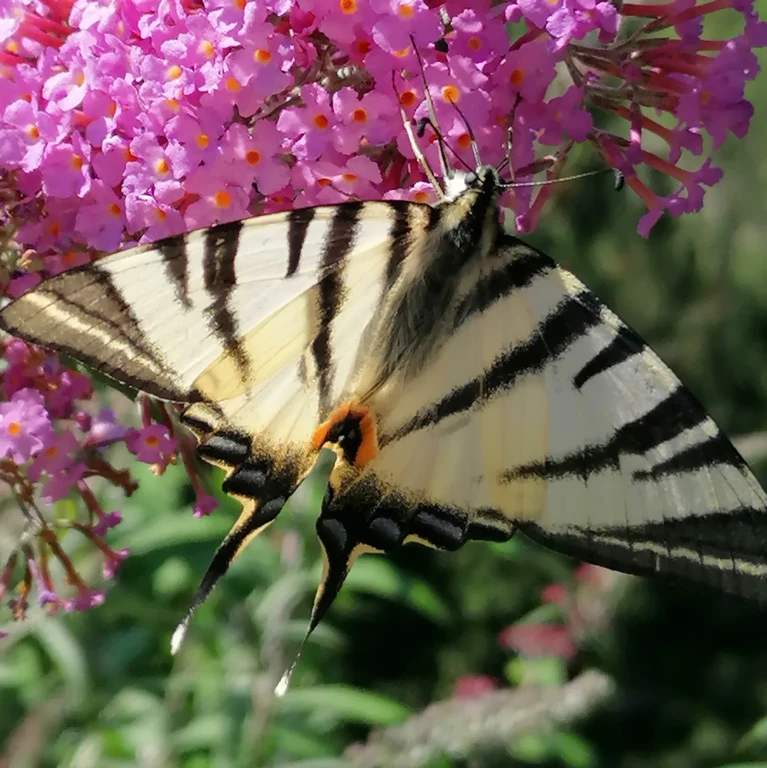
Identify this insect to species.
Iphiclides podalirius
